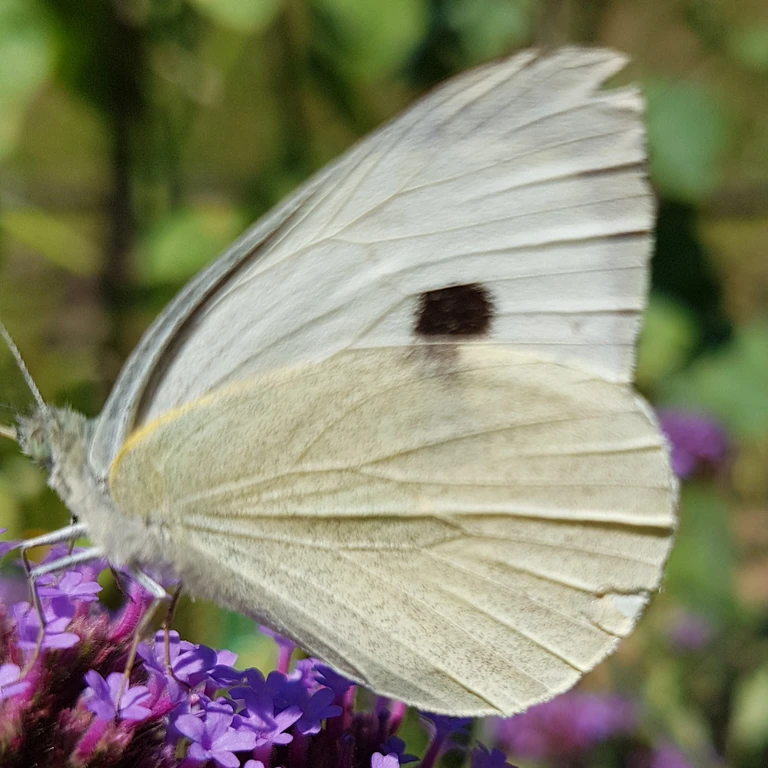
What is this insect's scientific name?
Pieris brassicae
